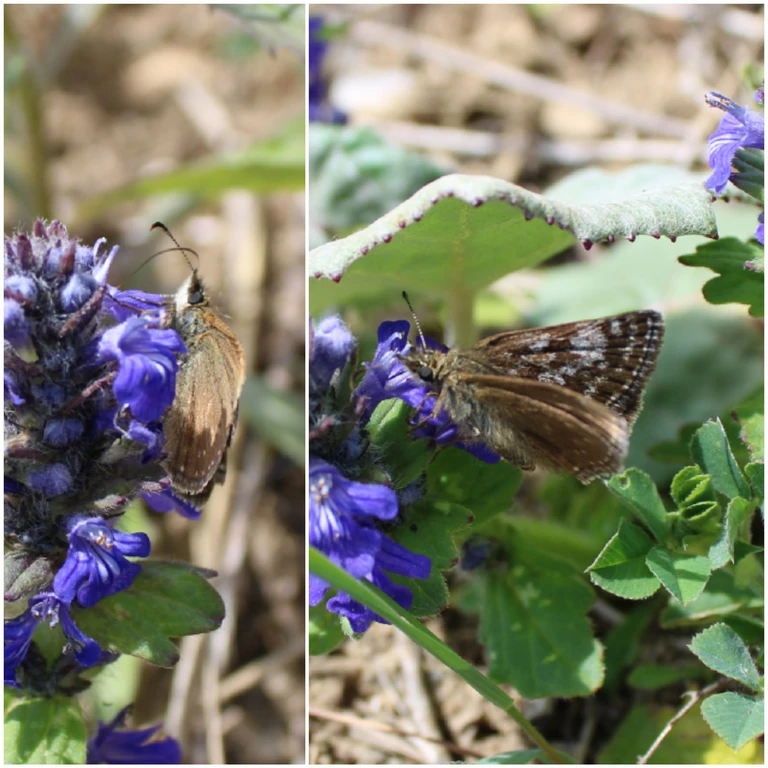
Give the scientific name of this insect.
Erynnis tages
